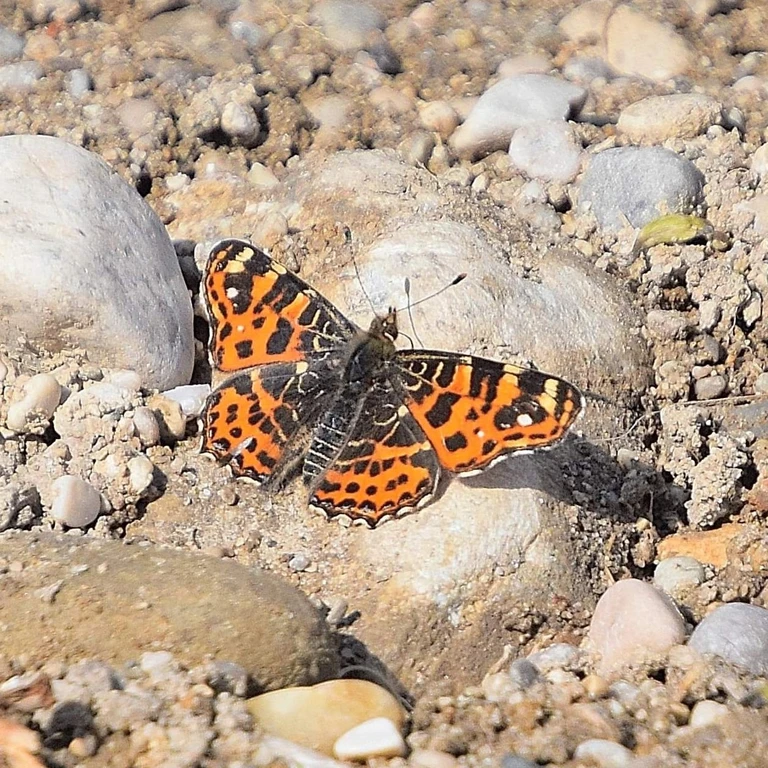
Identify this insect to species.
Araschnia levana
